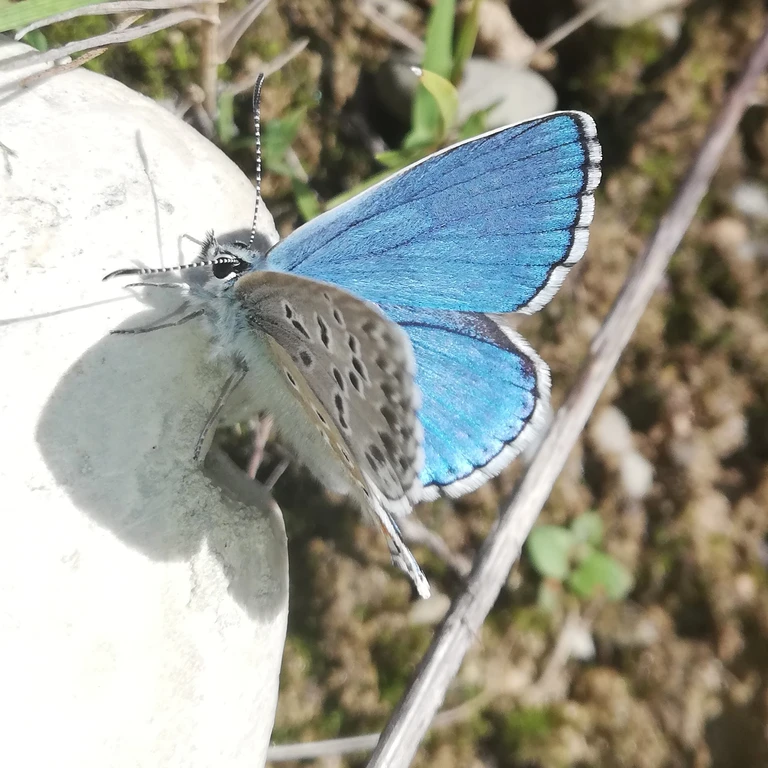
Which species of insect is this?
Lysandra bellargus
